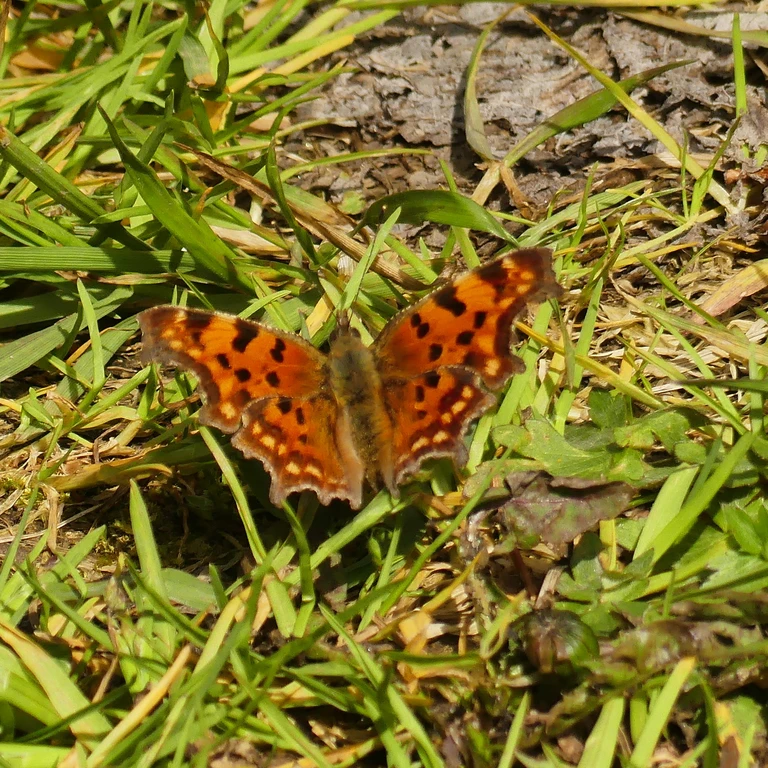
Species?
Polygonia c-album
